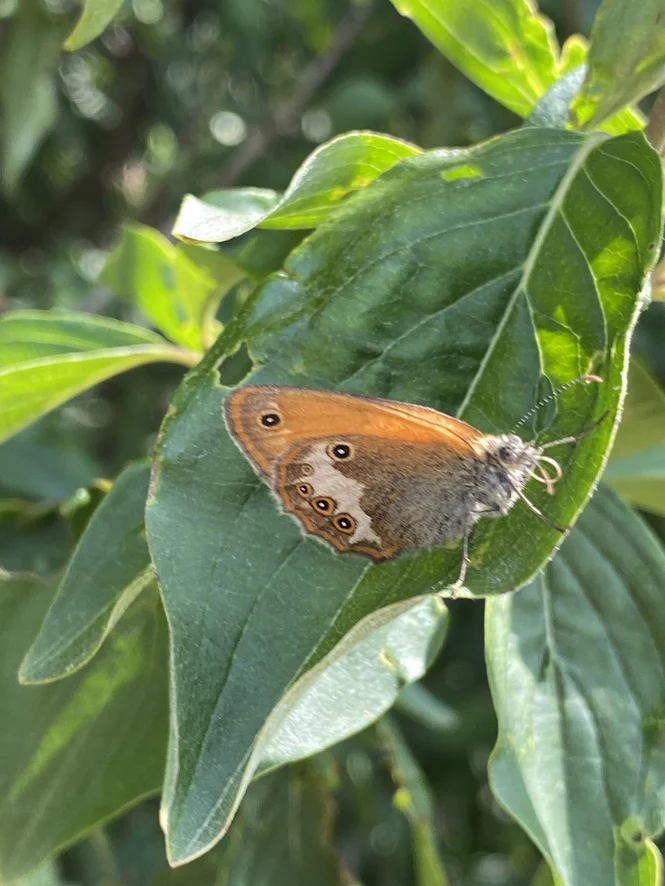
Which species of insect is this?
Coenonympha arcania
